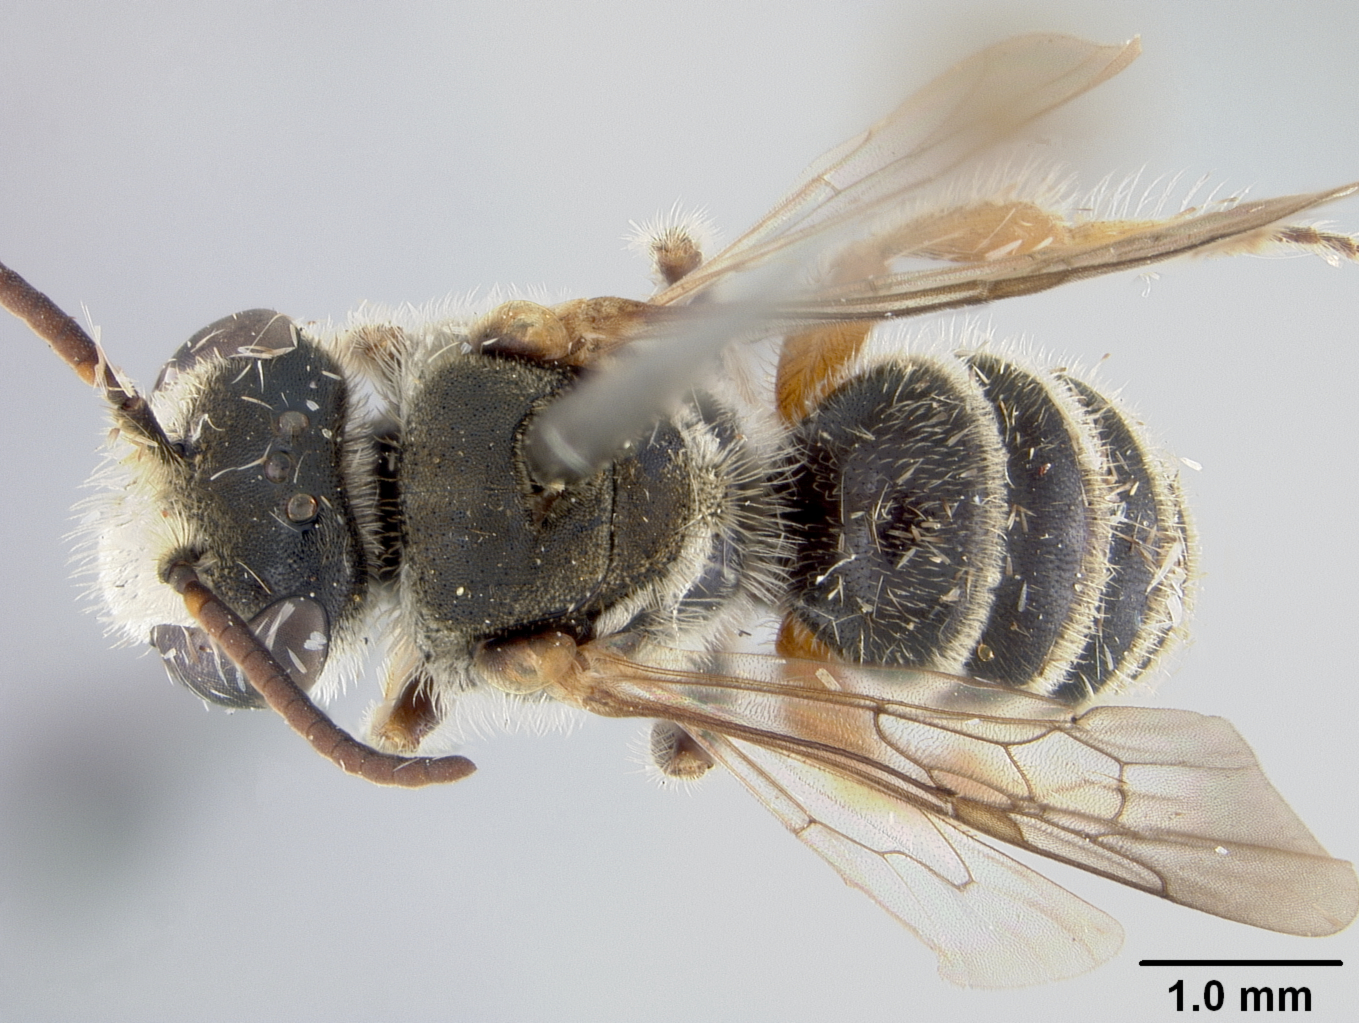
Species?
Nomia notiomorpha
